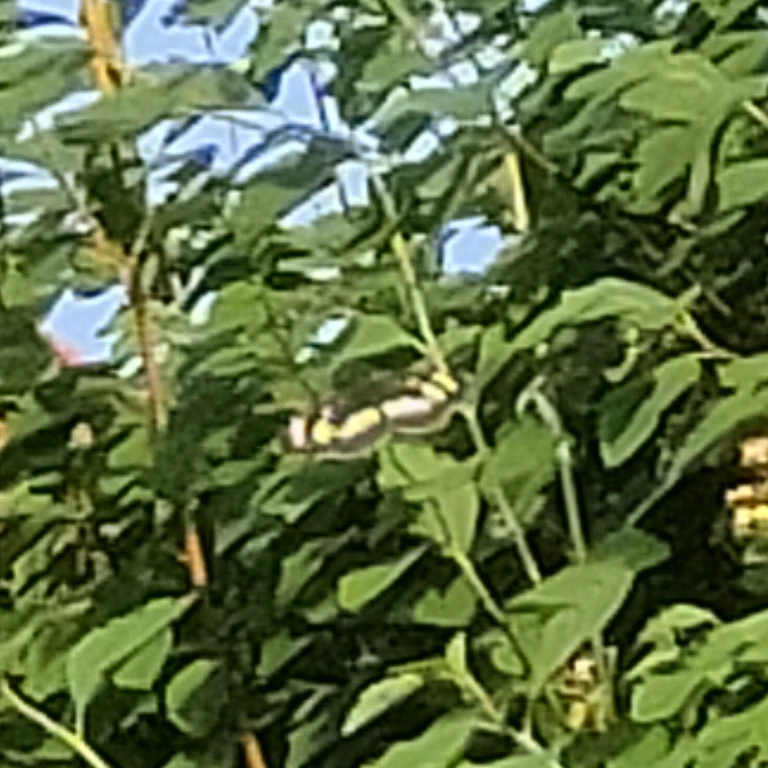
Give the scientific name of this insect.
Neptis rivularis
